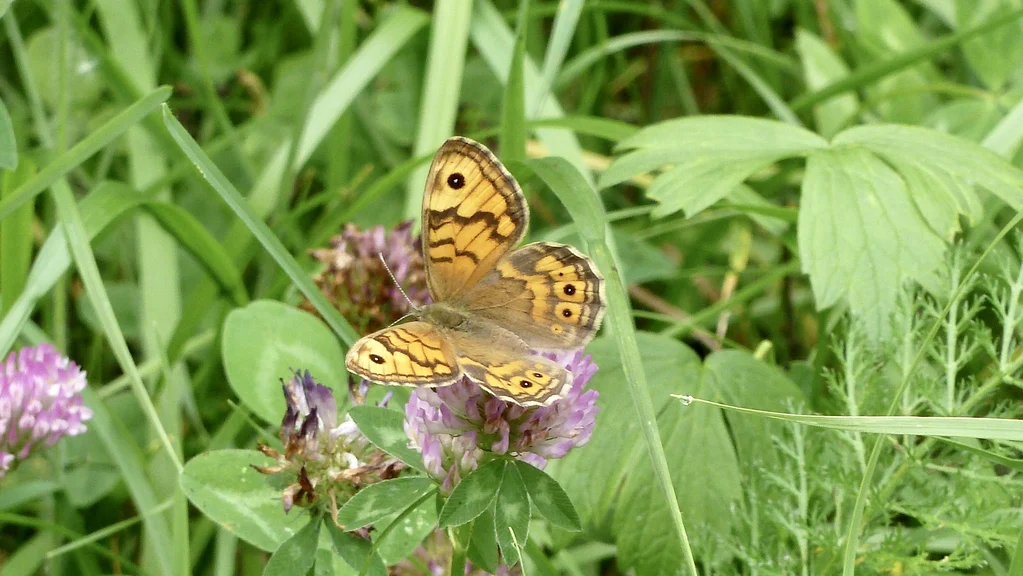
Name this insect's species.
Lasiommata megera (also Pararge megera)
